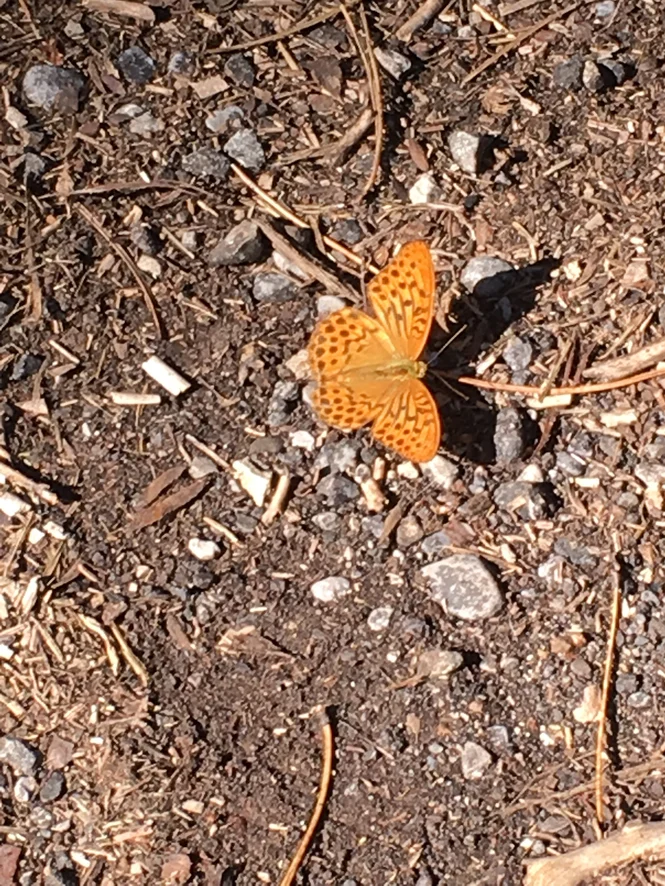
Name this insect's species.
Argynnis paphia
